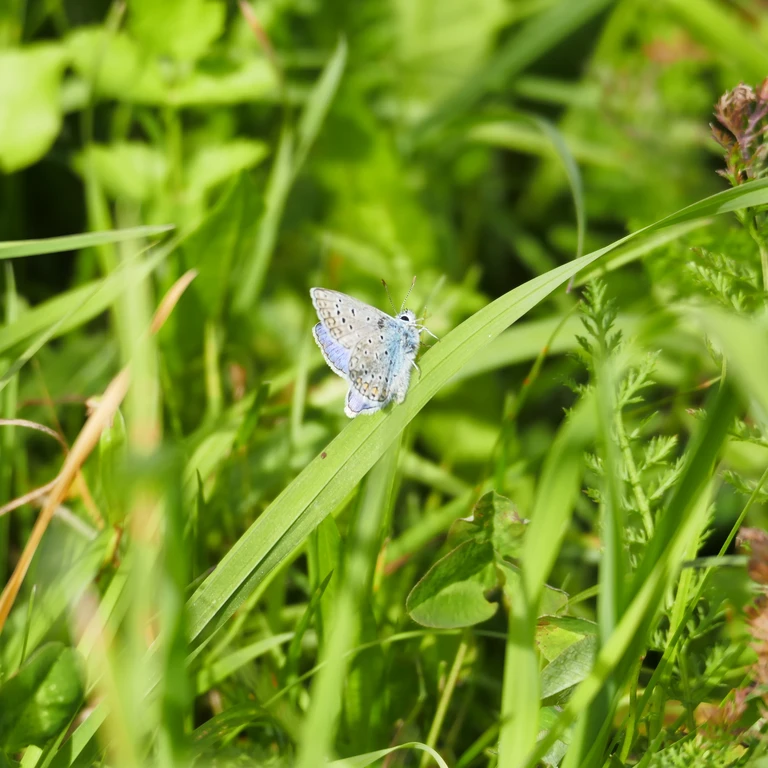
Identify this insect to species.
Polyommatus icarus
